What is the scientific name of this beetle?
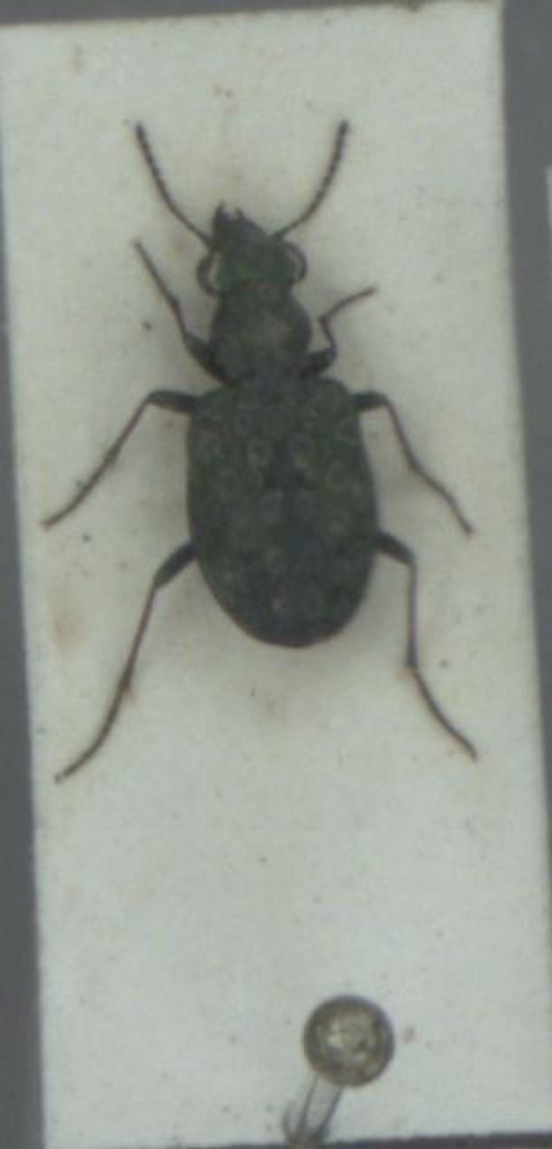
Elaphrus riparius
